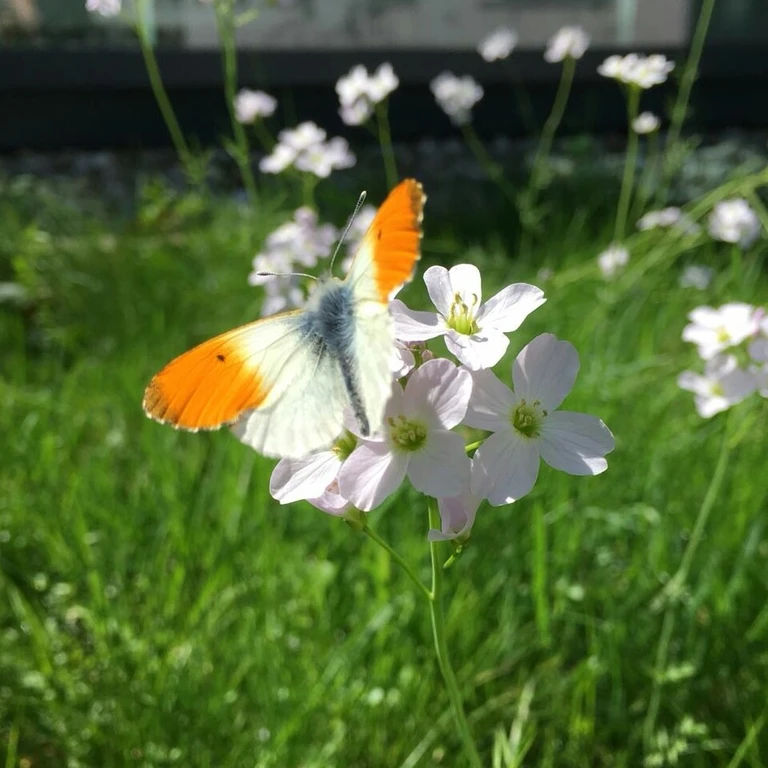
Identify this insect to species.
Anthocharis cardamines
